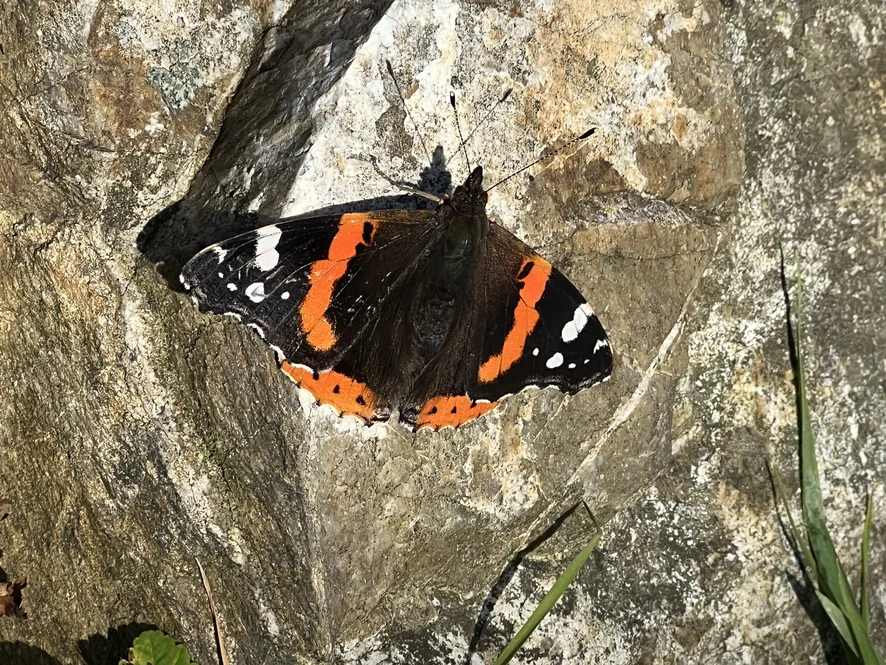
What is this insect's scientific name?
Vanessa atalanta
